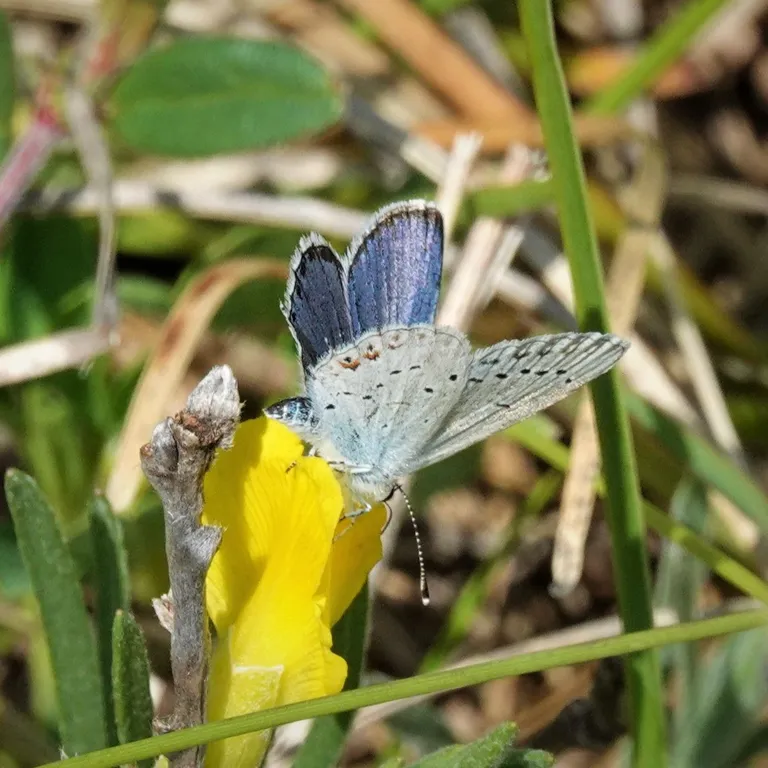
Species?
Cupido argiades (also Elkalyce argiades)
